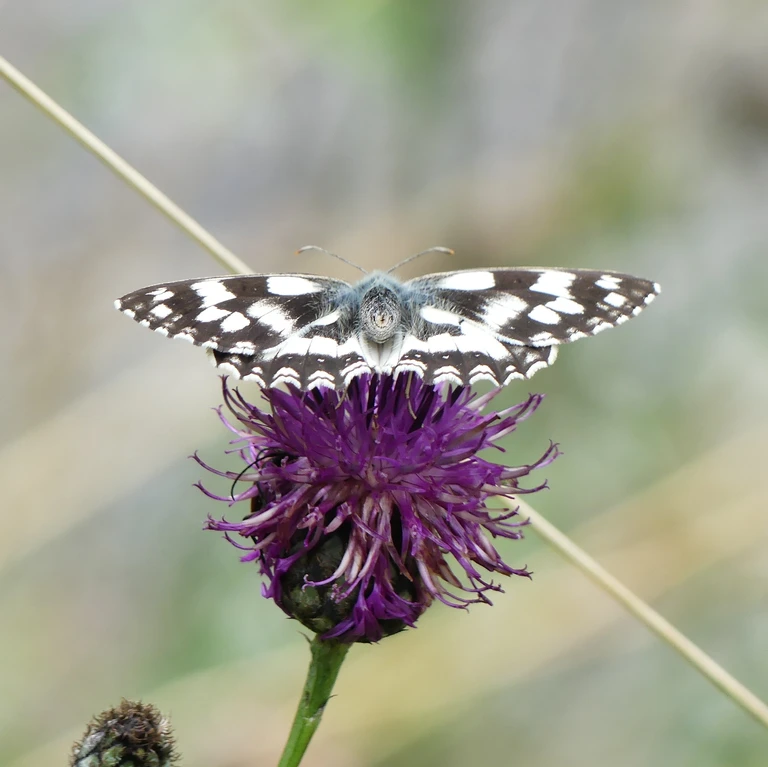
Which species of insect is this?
Melanargia galathea
